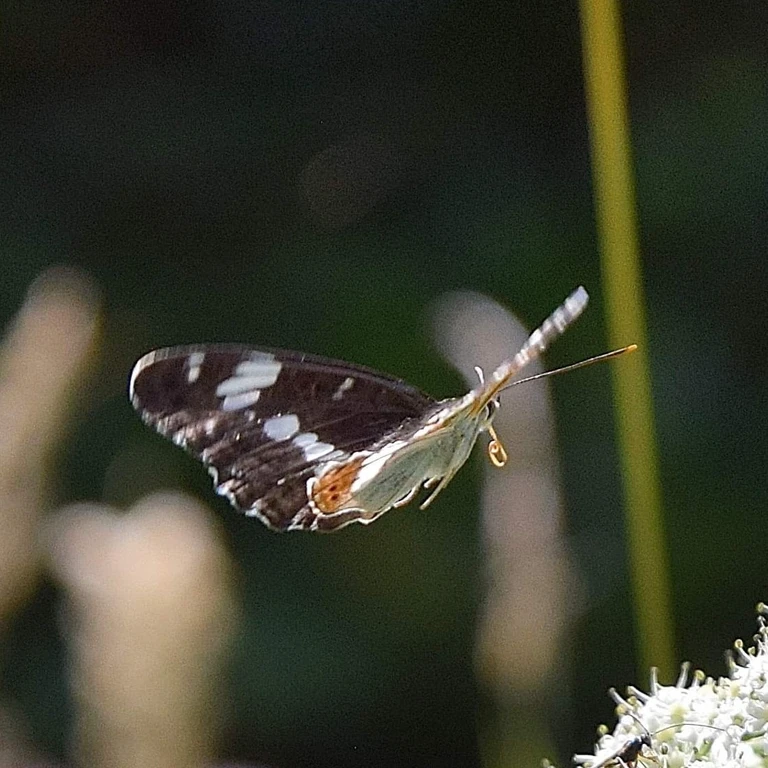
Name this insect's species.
Limenitis camilla (also Ladoga camilla)
